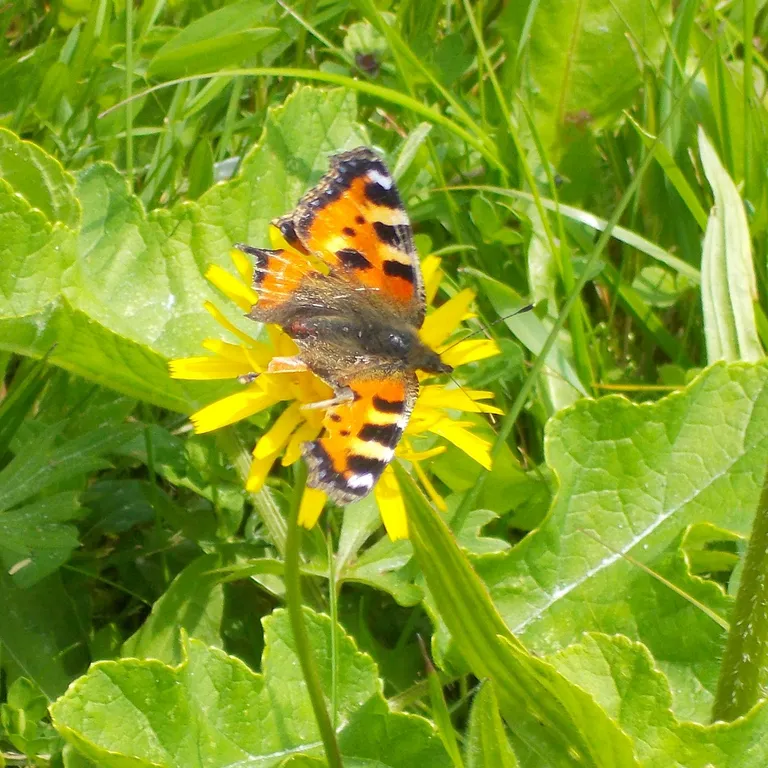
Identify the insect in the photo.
Aglais urticae
